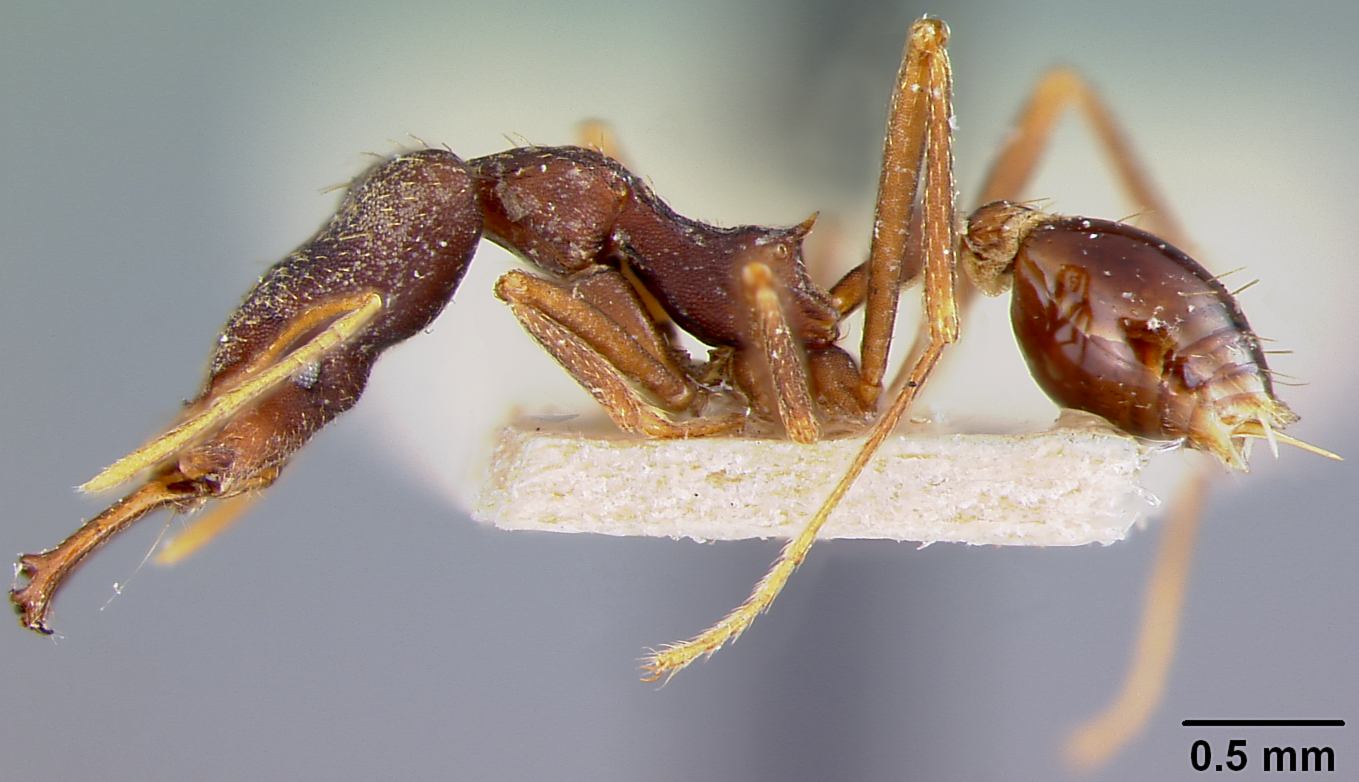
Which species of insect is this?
Strumigenys nidifex
